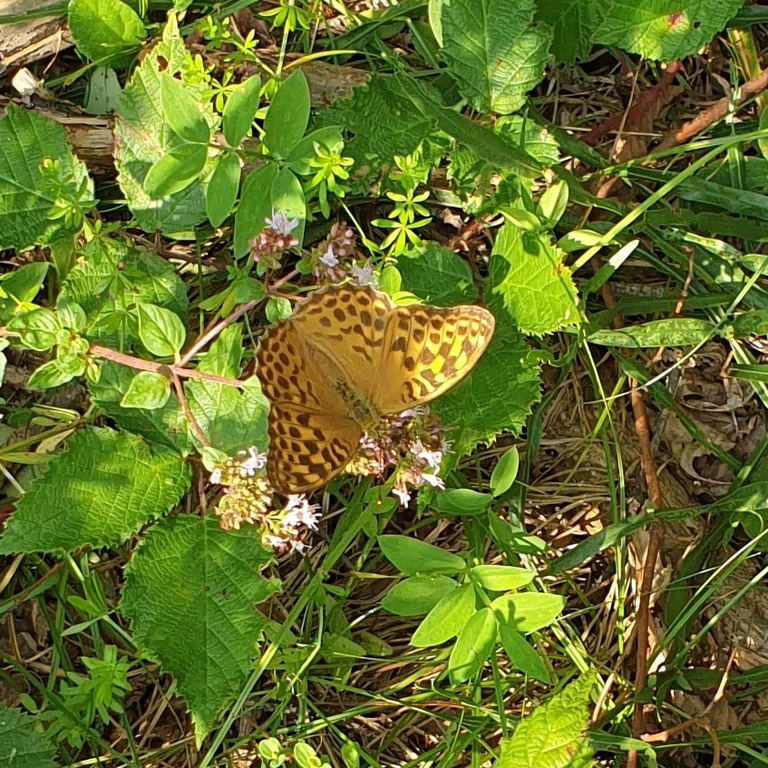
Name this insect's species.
Argynnis paphia
